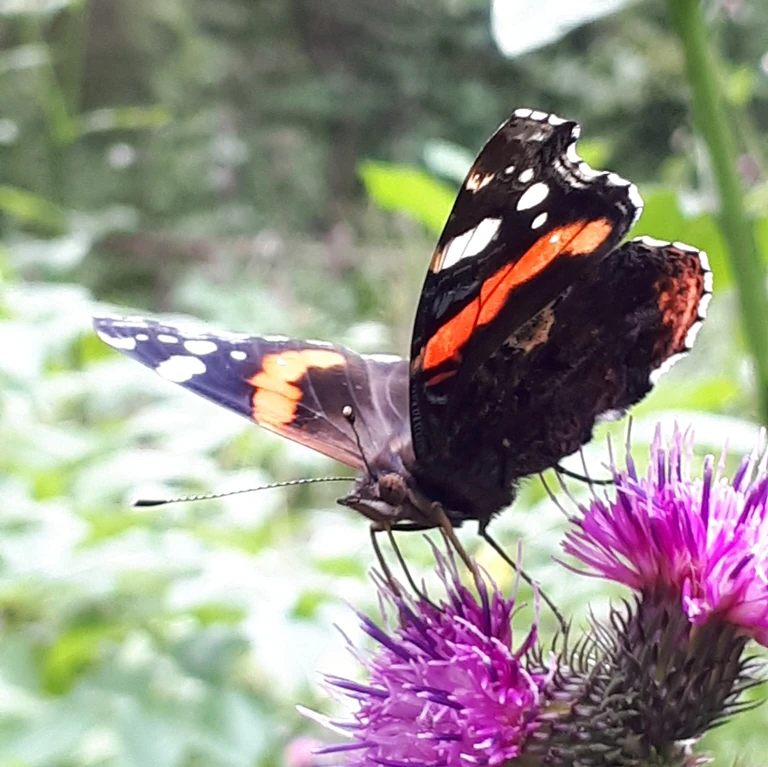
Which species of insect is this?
Vanessa atalanta
